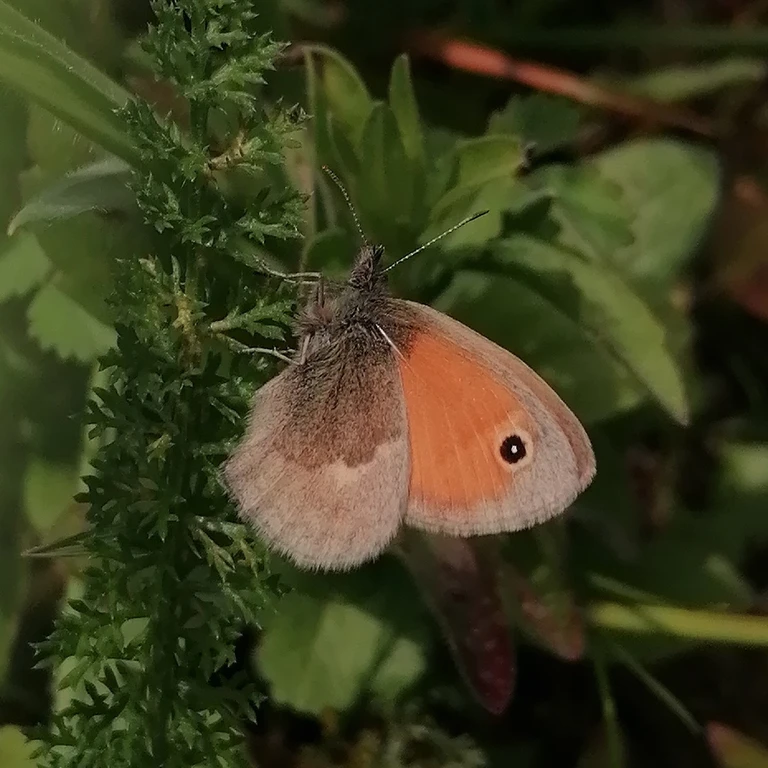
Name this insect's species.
Coenonympha pamphilus
